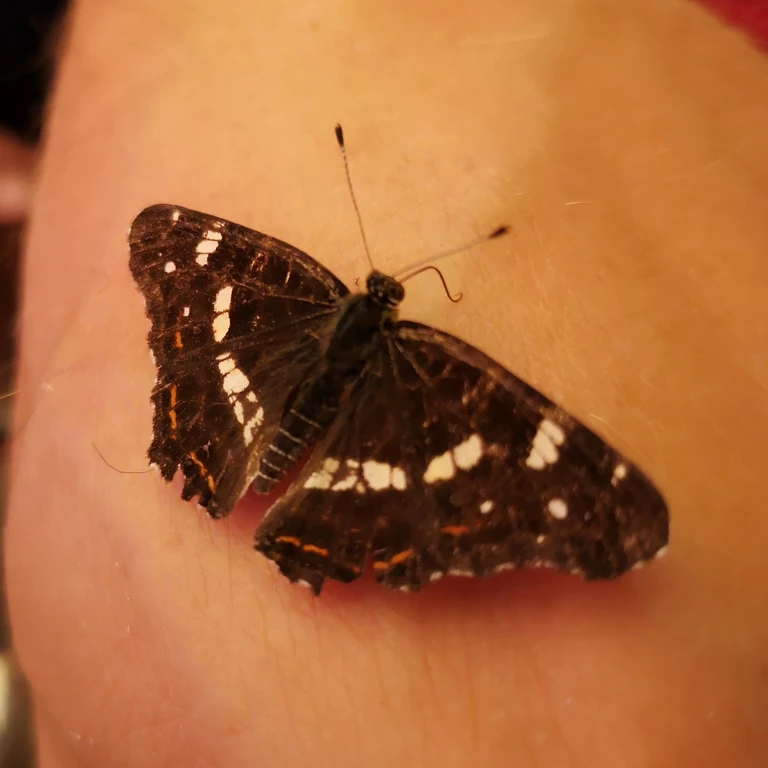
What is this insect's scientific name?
Araschnia levana
